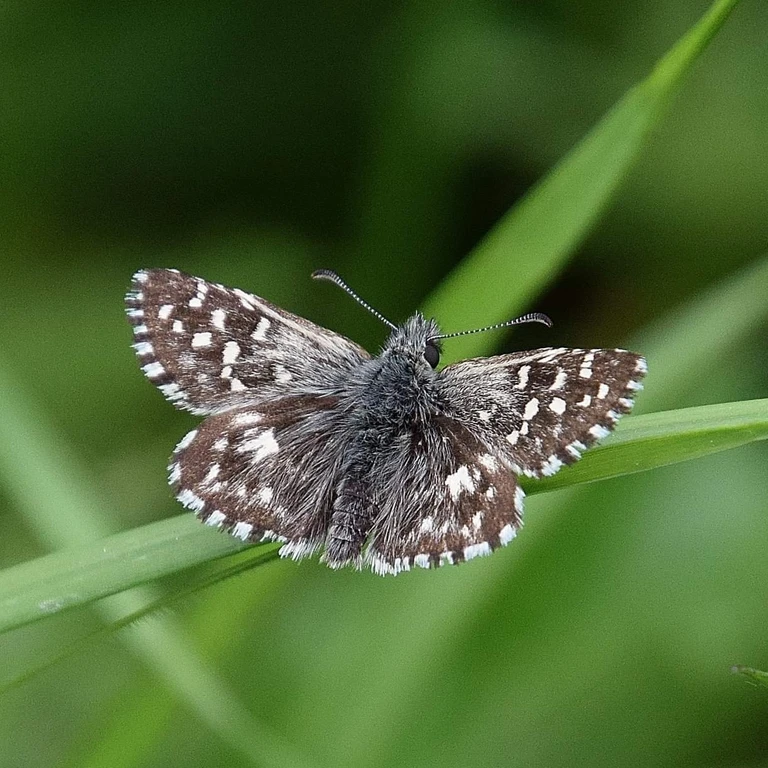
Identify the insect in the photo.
Pyrgus malvae
